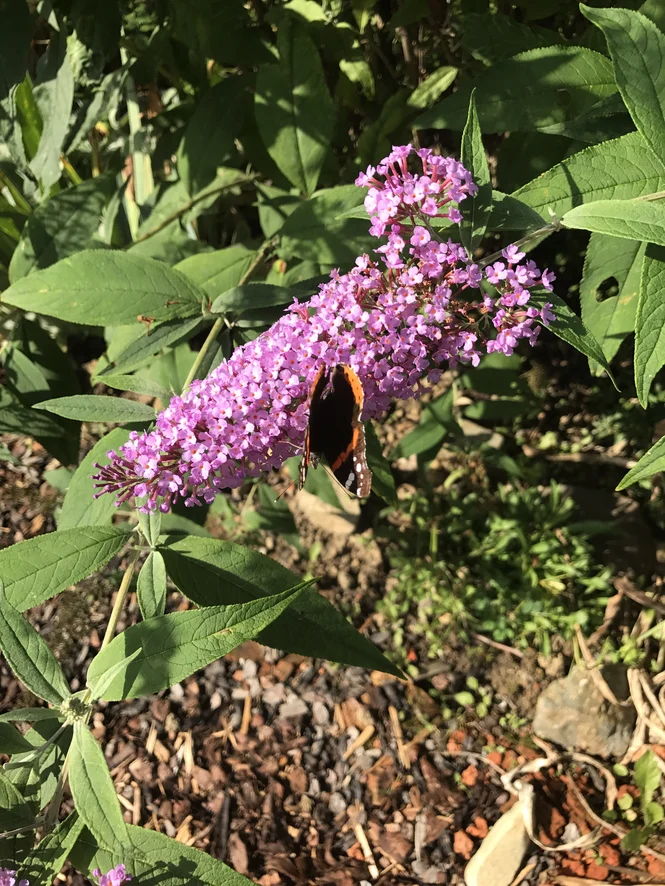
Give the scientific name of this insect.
Vanessa atalanta
